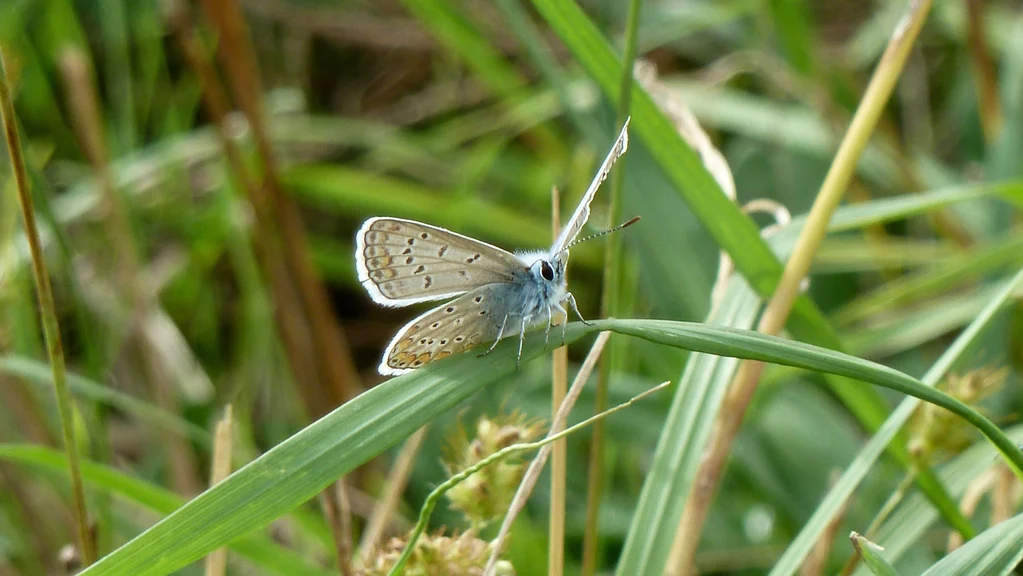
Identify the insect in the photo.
Polyommatus icarus
